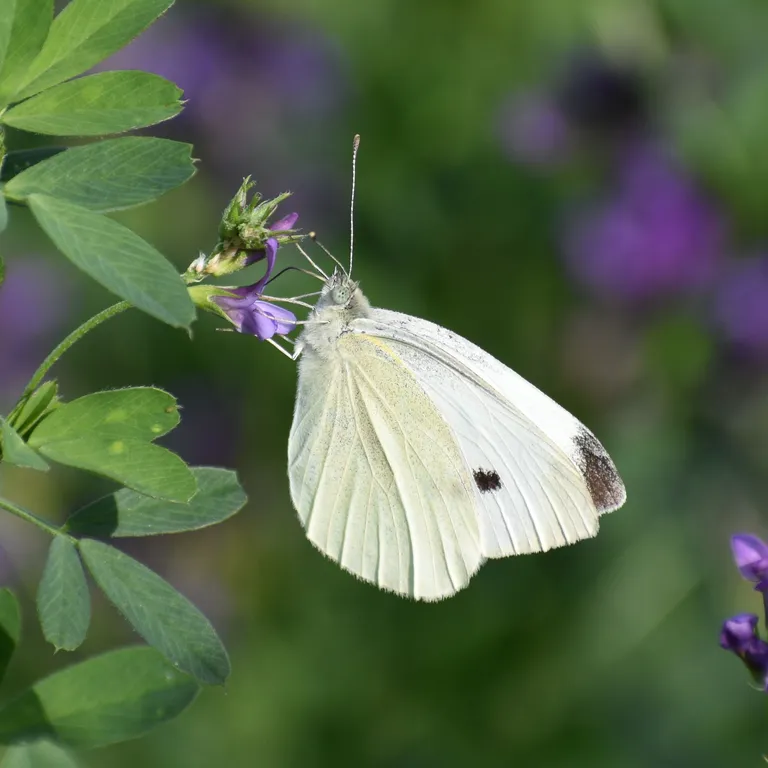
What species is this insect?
Pieris rapae
